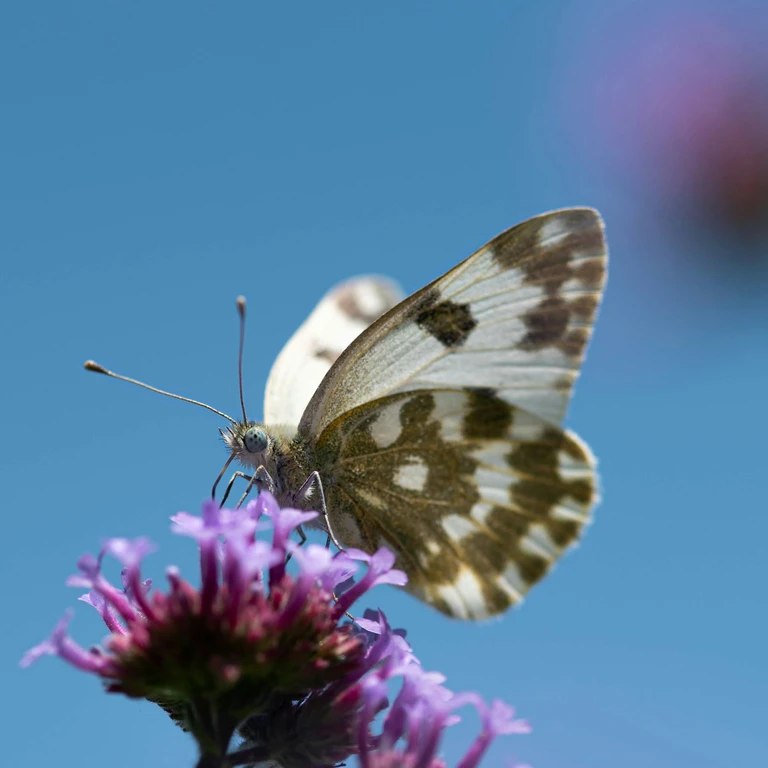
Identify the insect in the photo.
Pontia edusa
